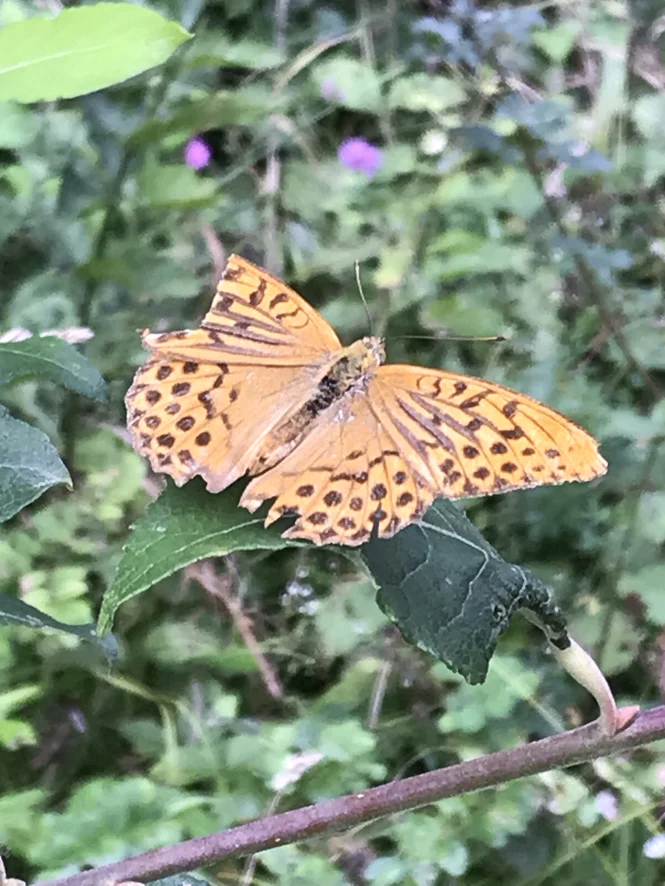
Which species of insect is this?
Argynnis paphia
